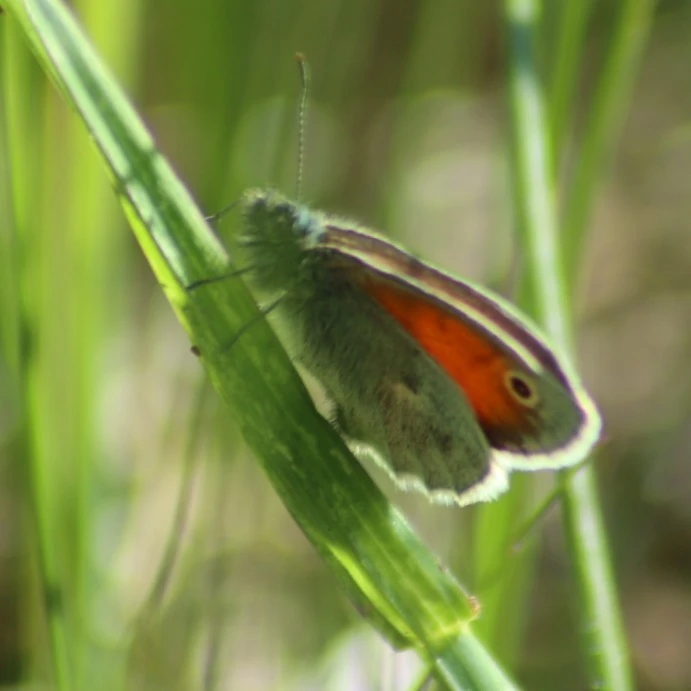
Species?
Coenonympha pamphilus
